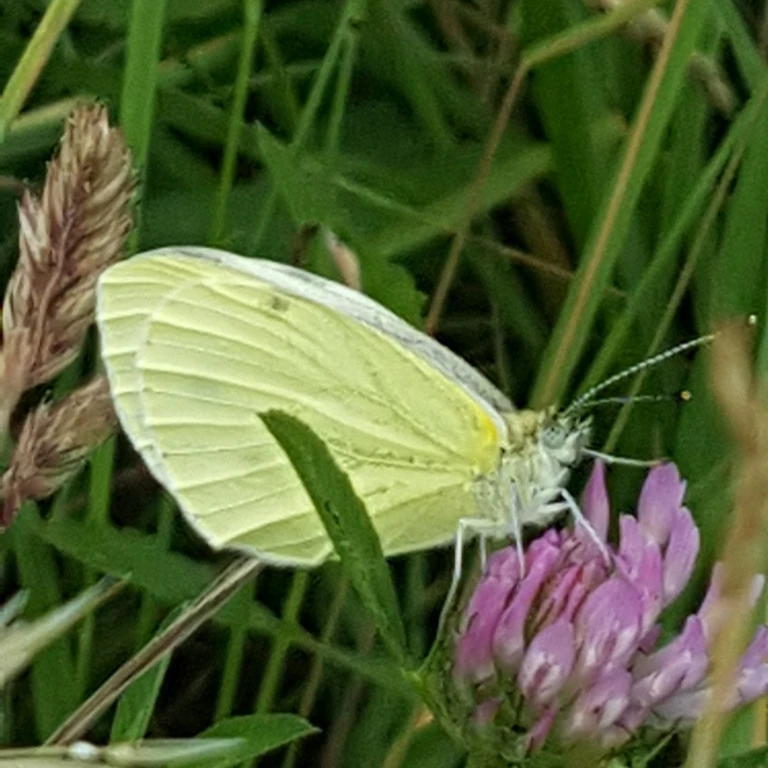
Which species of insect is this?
Pieris napi
